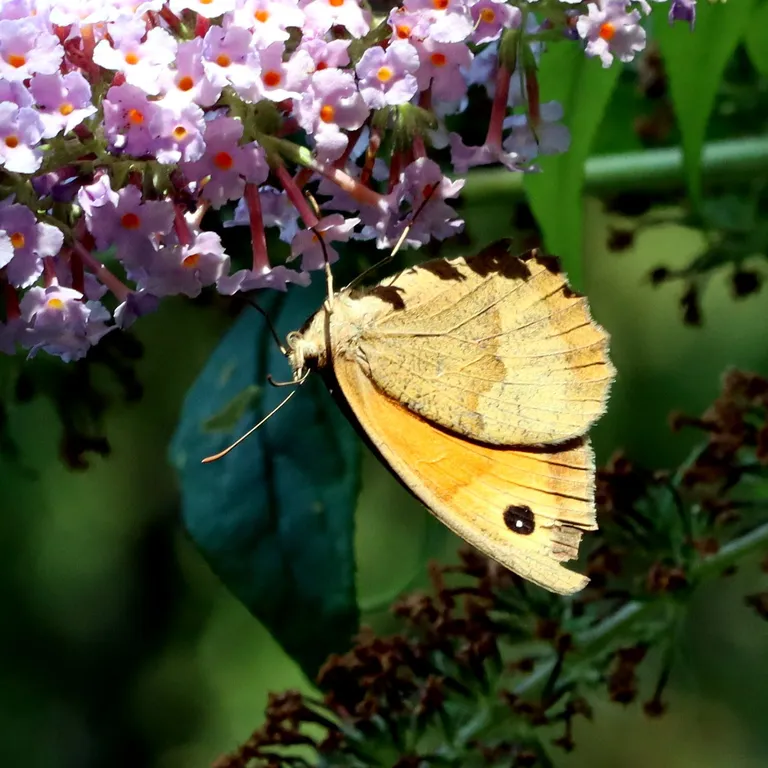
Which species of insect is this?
Maniola jurtina
